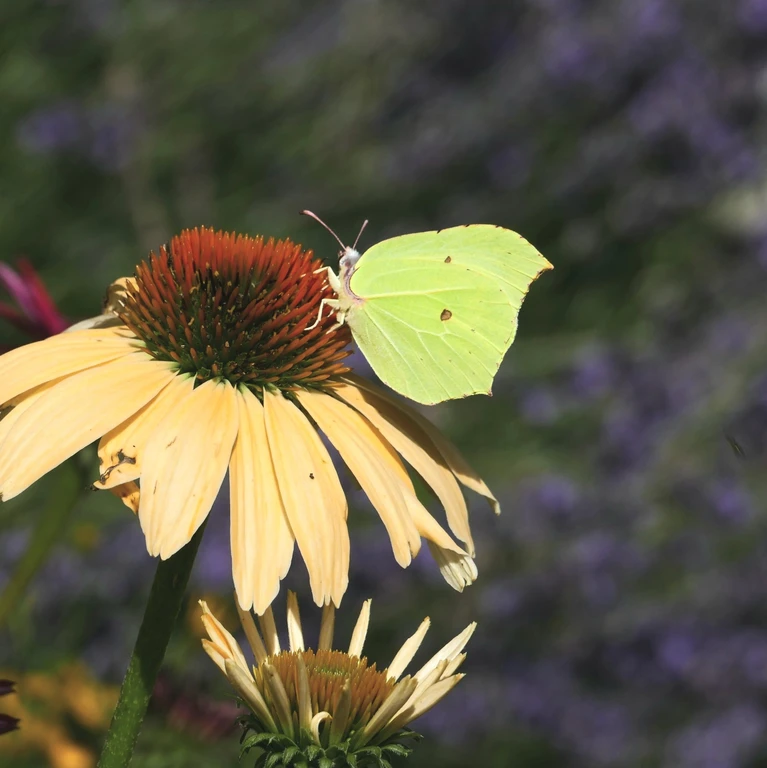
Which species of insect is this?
Gonepteryx rhamni
